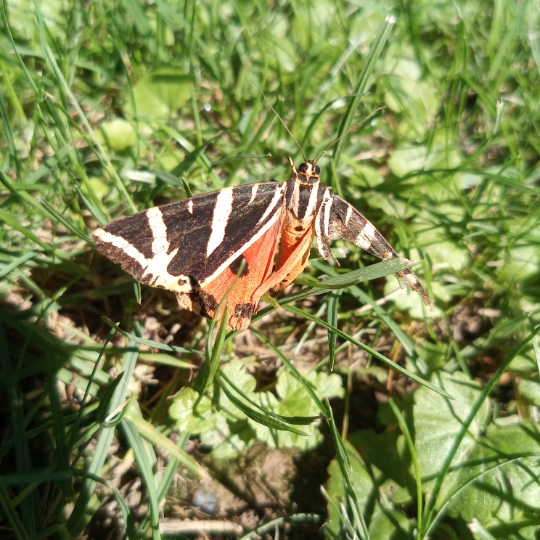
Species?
Euplagia quadripunctaria
